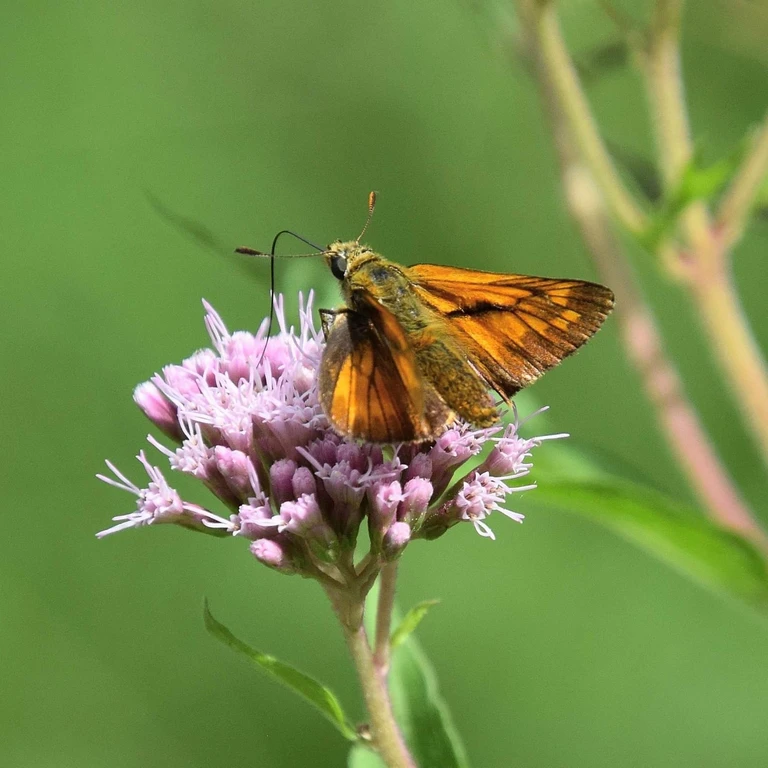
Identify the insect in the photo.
Ochlodes sylvanus (also Ochlodes venata)
